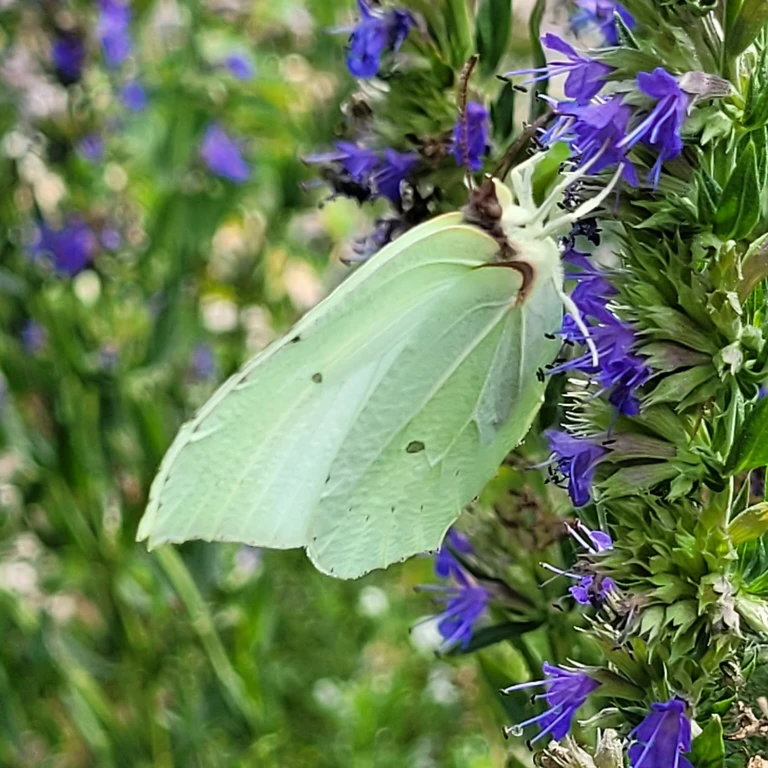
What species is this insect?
Gonepteryx rhamni
